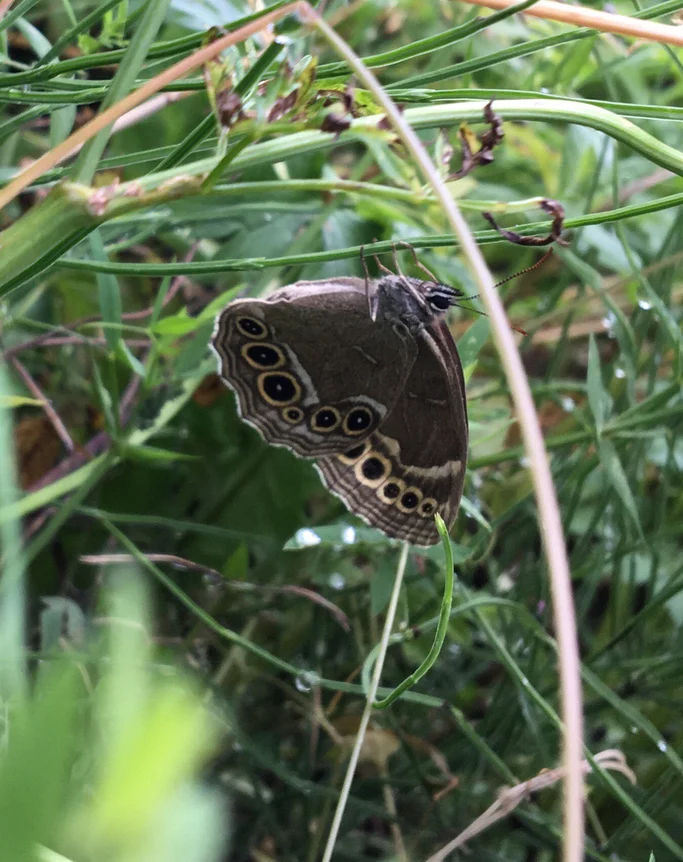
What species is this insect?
Lopinga achine (also Pararge achine)
